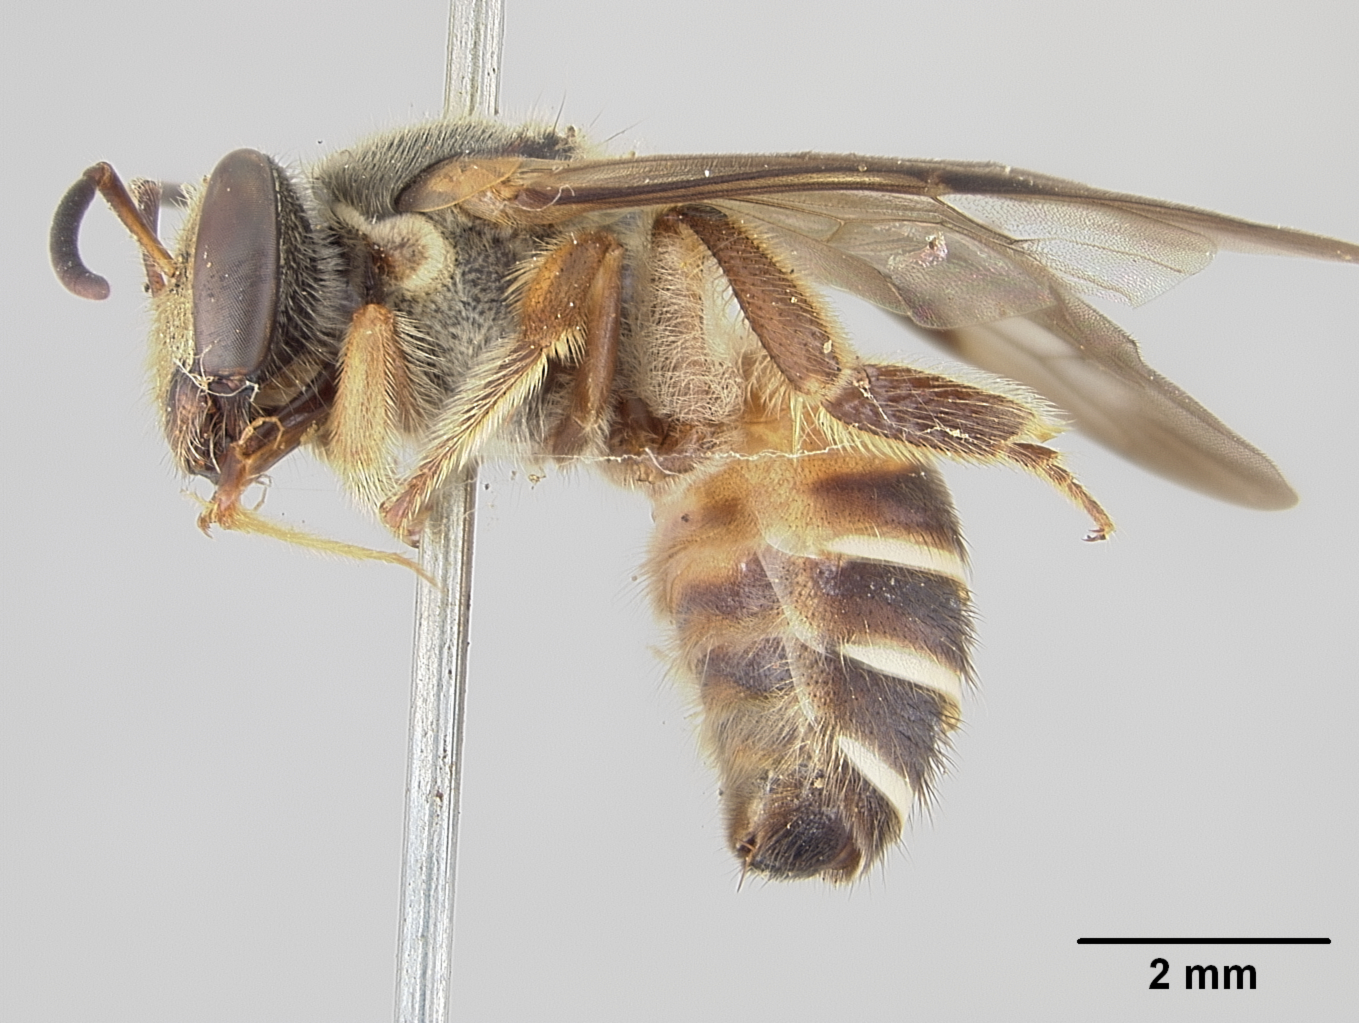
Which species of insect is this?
Nomia leucozonata
